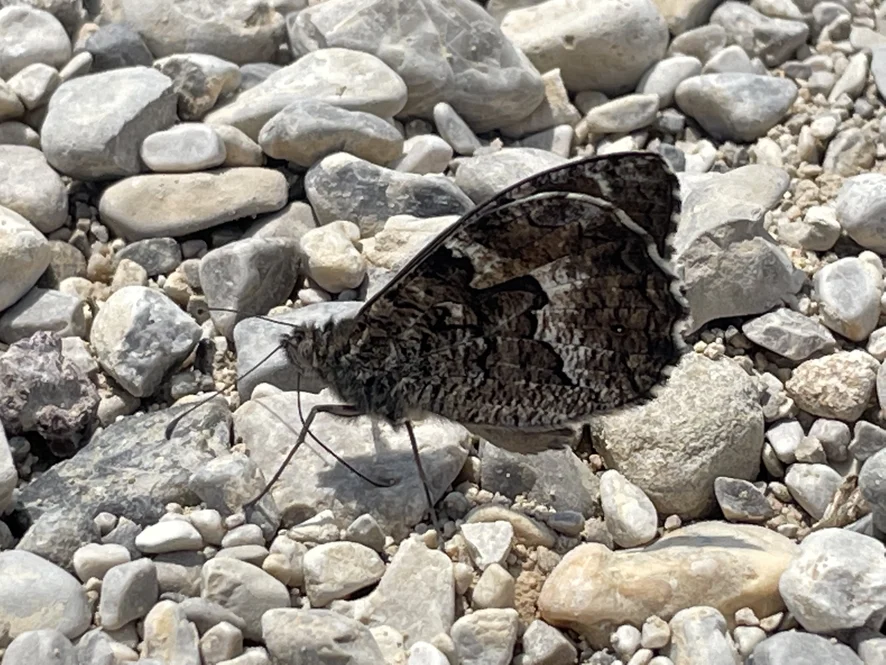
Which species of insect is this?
Hipparchia semele
